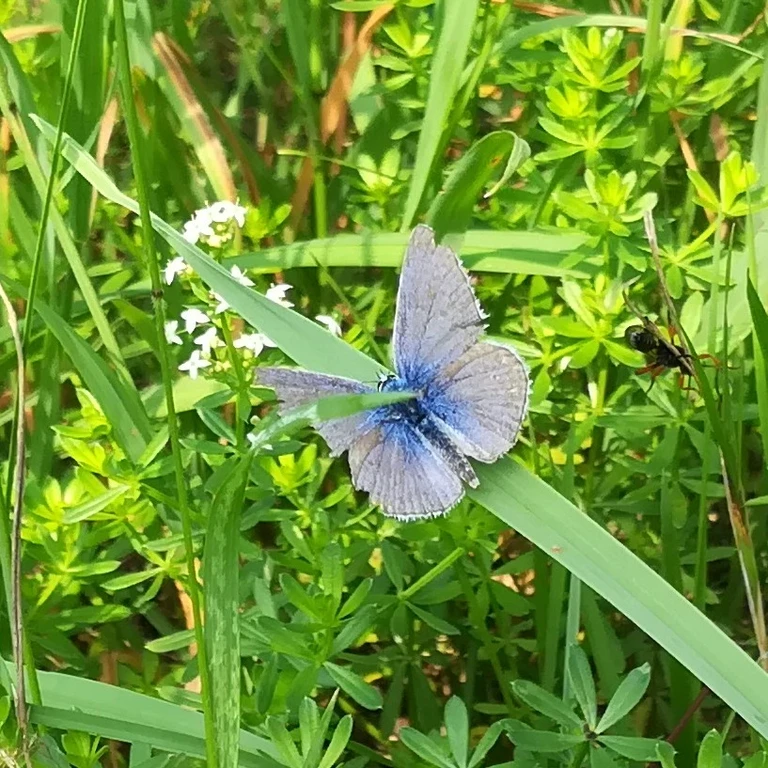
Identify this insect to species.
Polyommatus icarus
